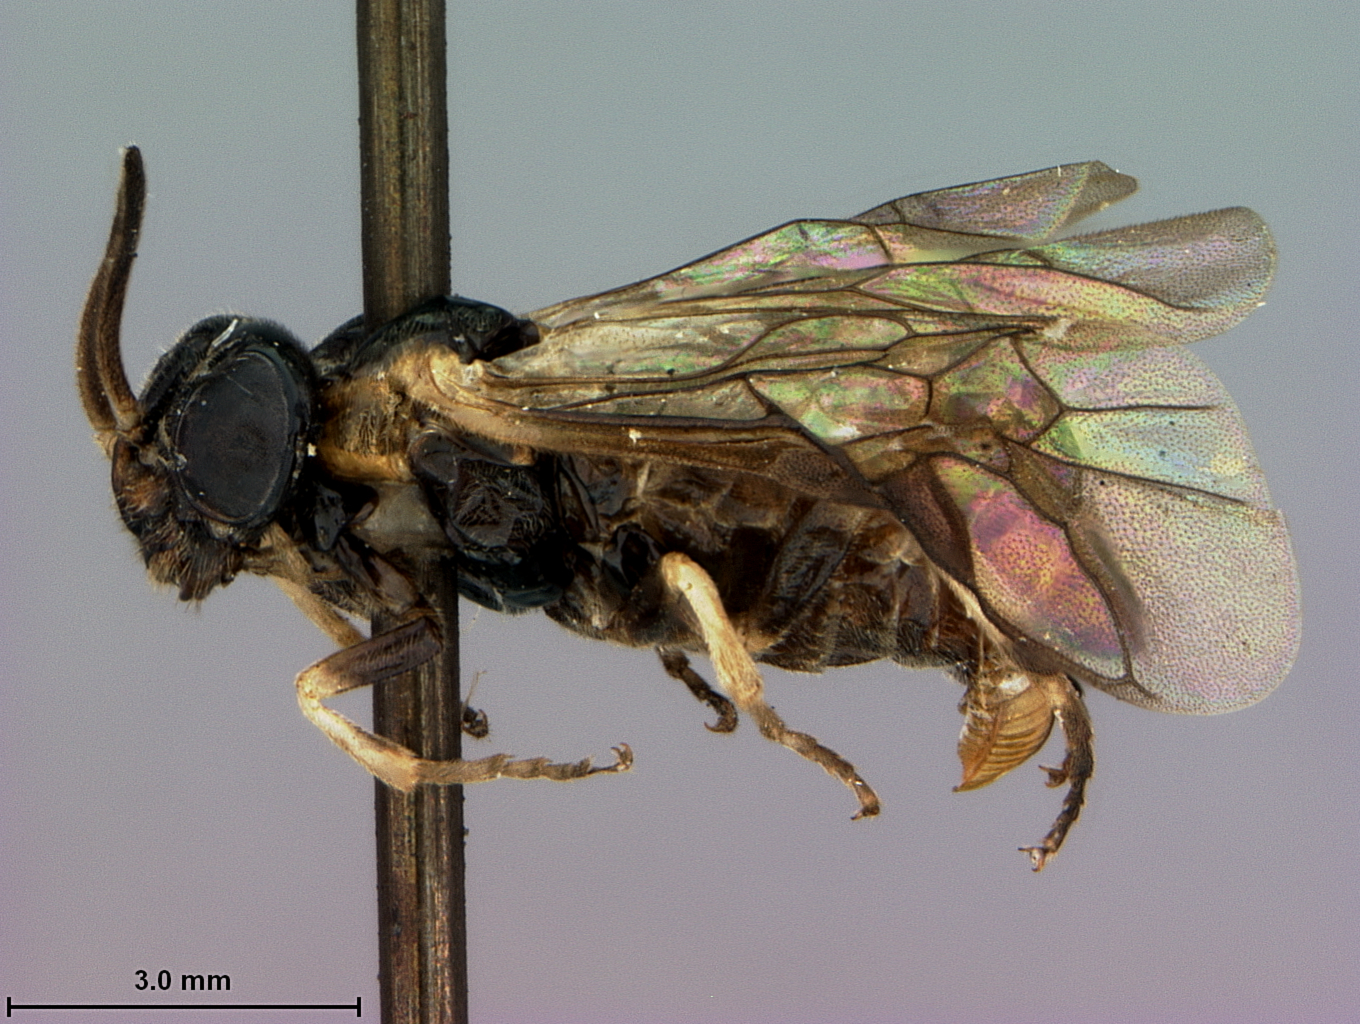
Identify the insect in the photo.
Ptenus vargus
